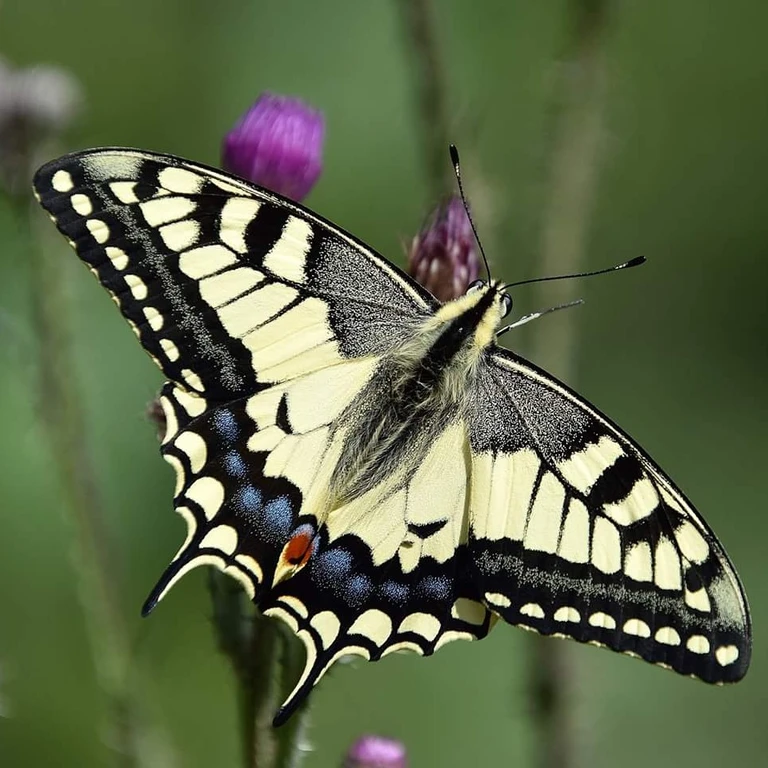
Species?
Papilio machaon
